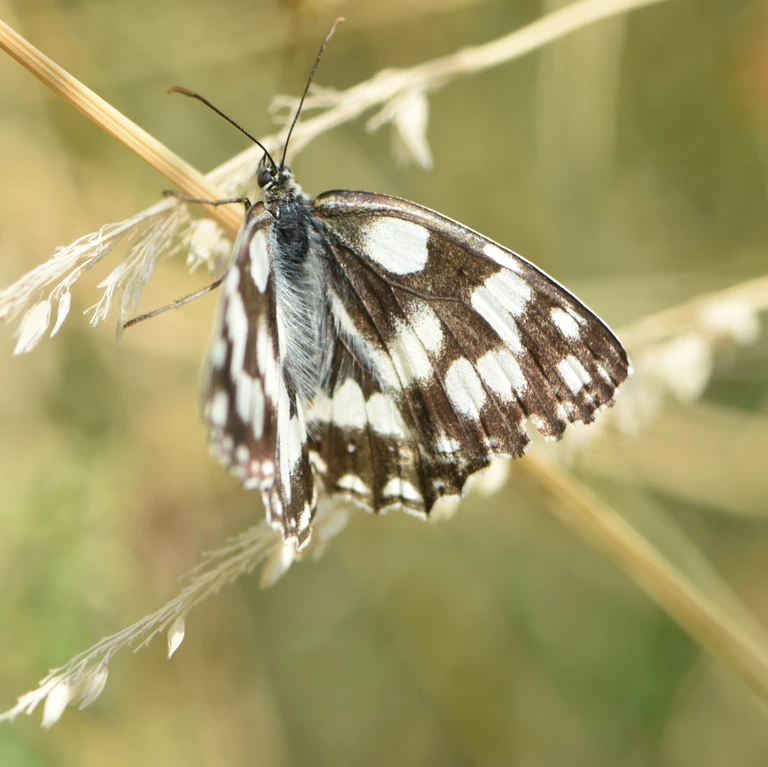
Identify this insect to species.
Melanargia galathea
